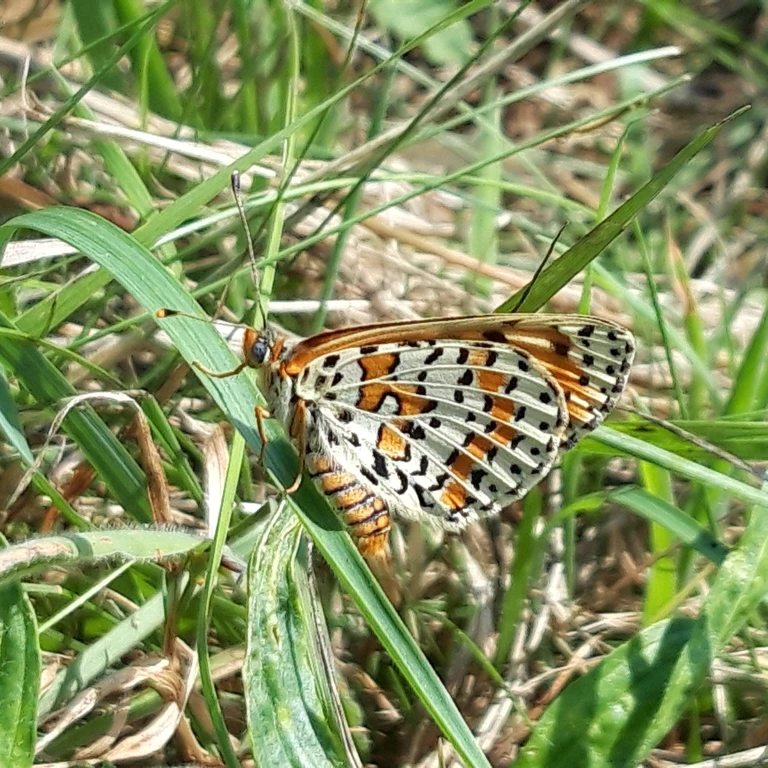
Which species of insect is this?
Melitaea didyma
